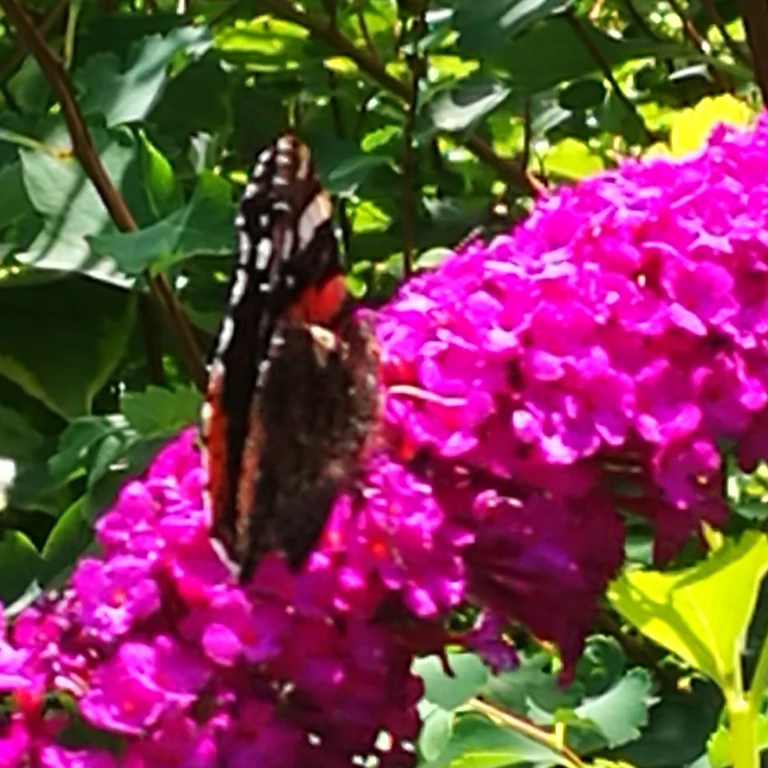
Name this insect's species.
Vanessa atalanta
